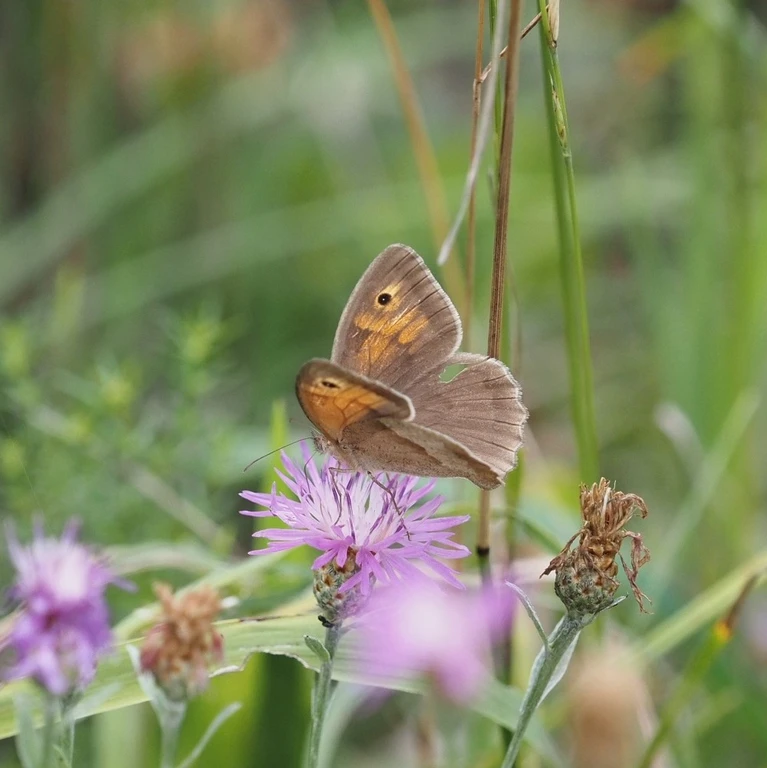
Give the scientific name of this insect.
Maniola jurtina
